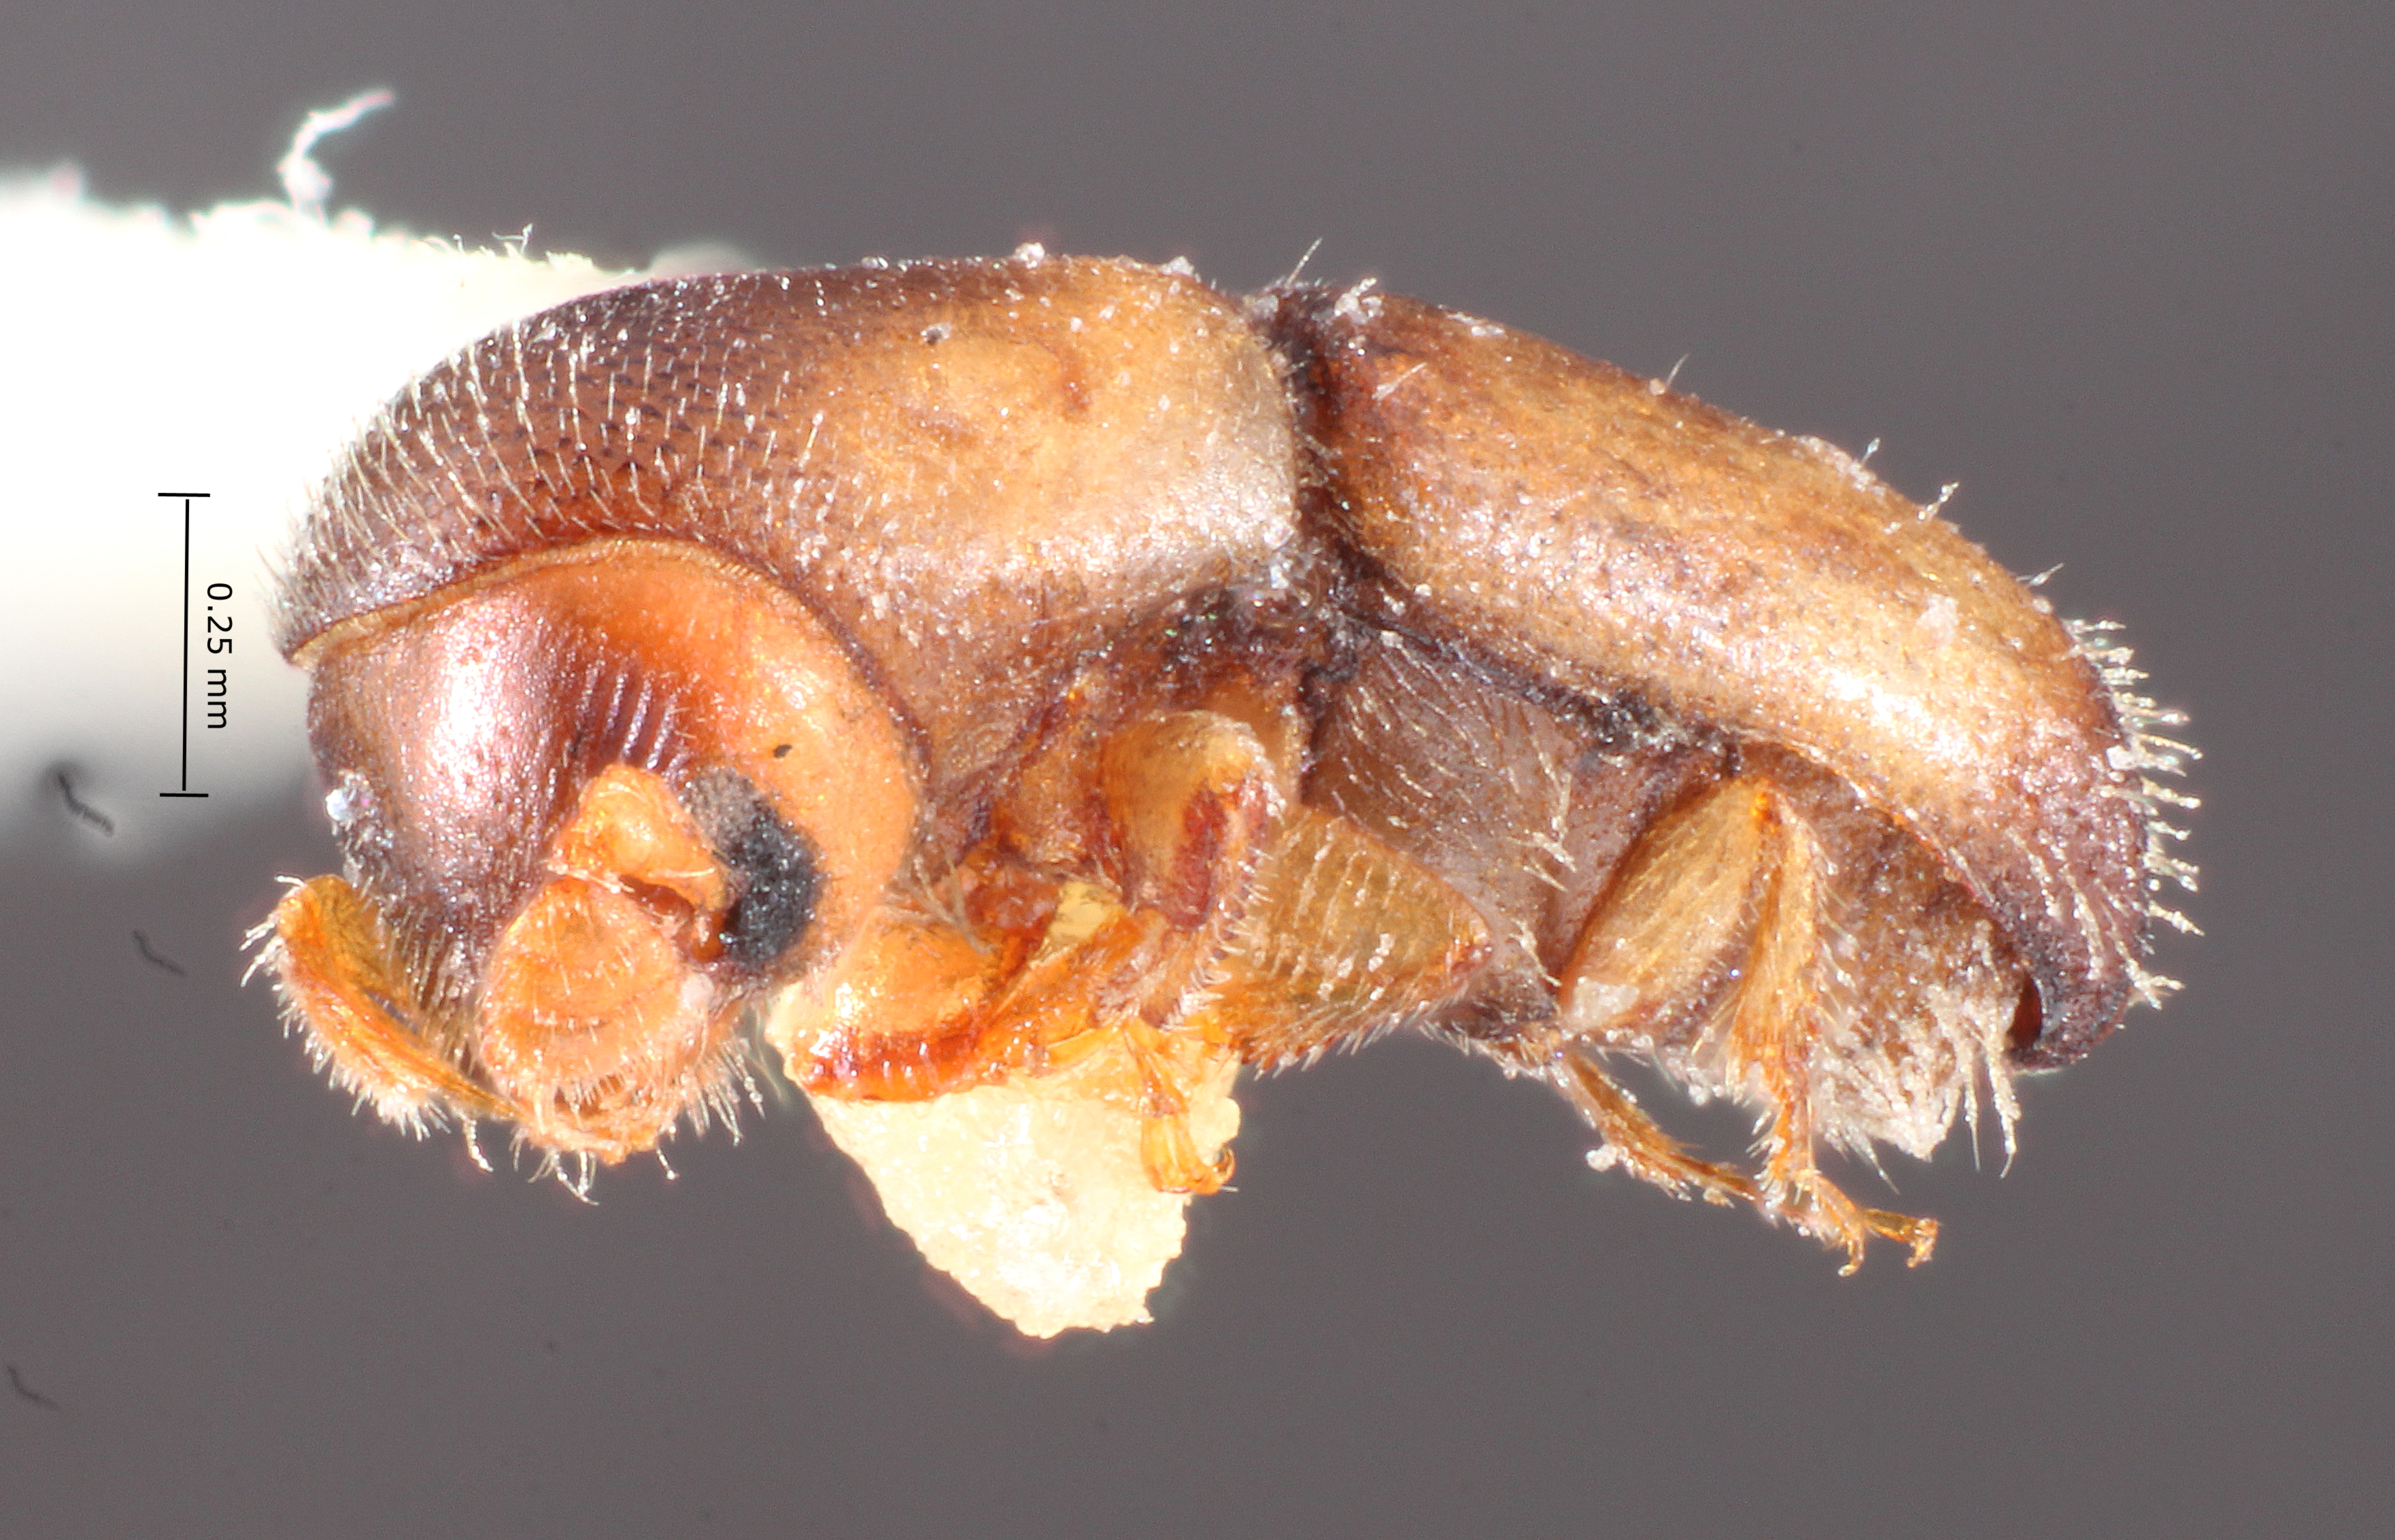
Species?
Monarthrum dolosum
